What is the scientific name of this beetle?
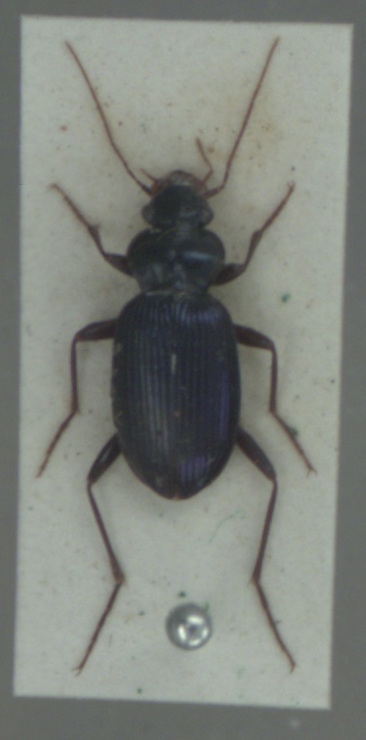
Leistus spinibarbis
